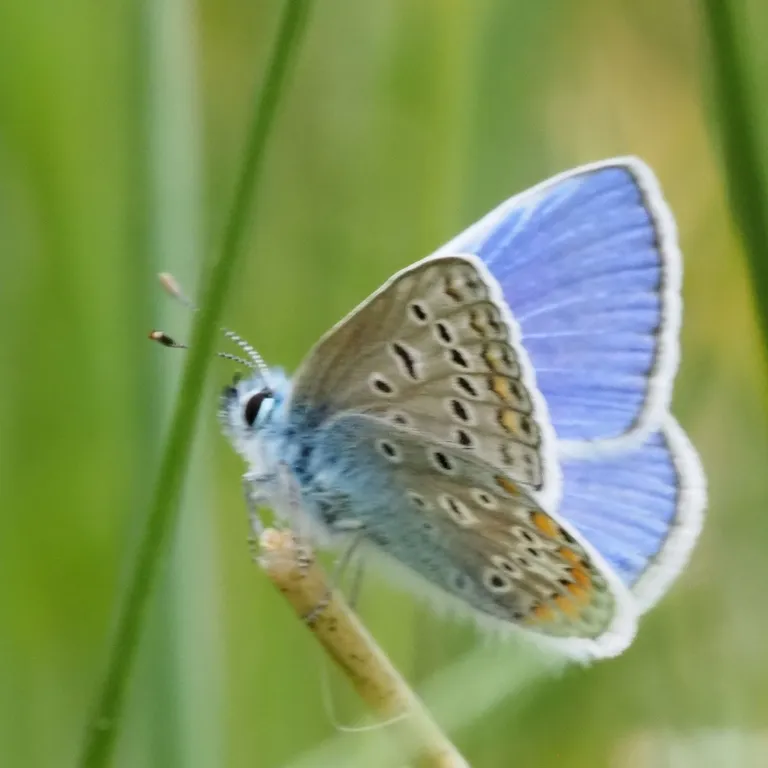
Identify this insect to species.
Polyommatus icarus
